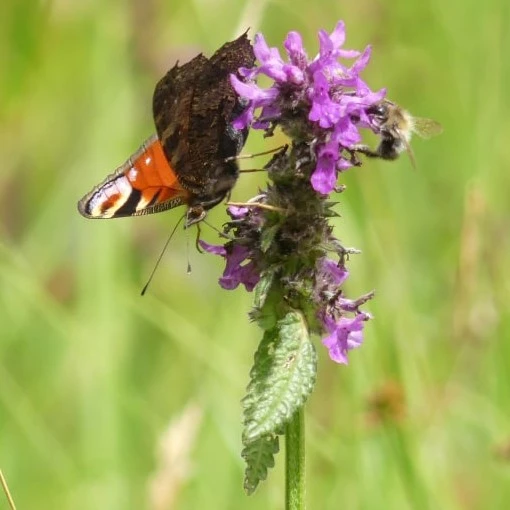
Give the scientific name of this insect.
Aglais io
